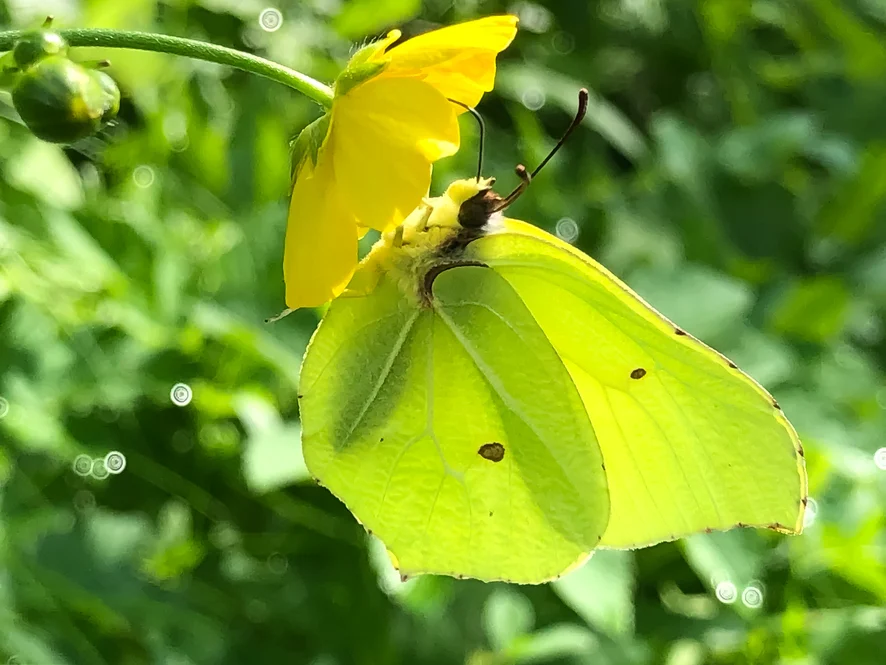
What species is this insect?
Gonepteryx rhamni
